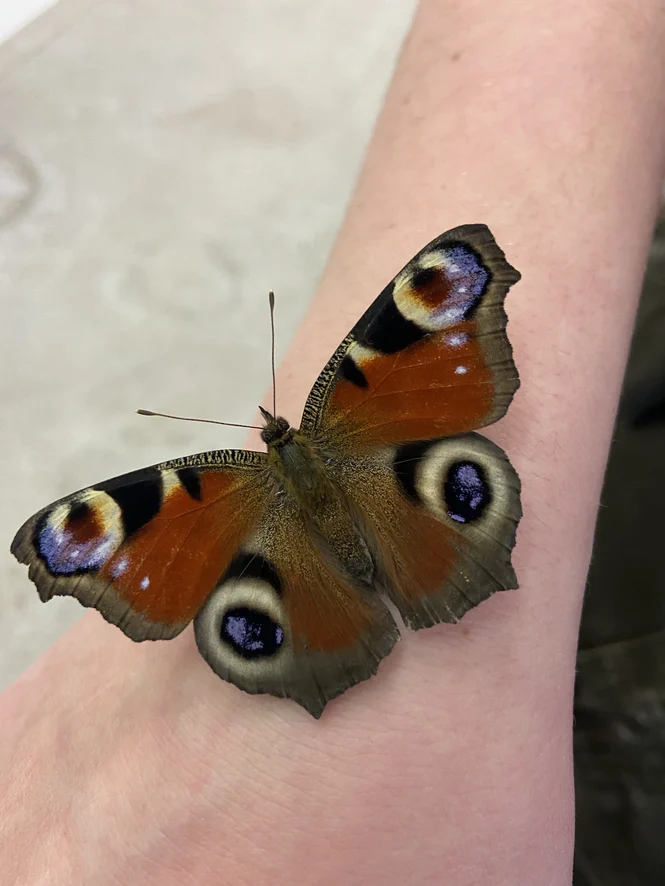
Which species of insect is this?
Aglais io
